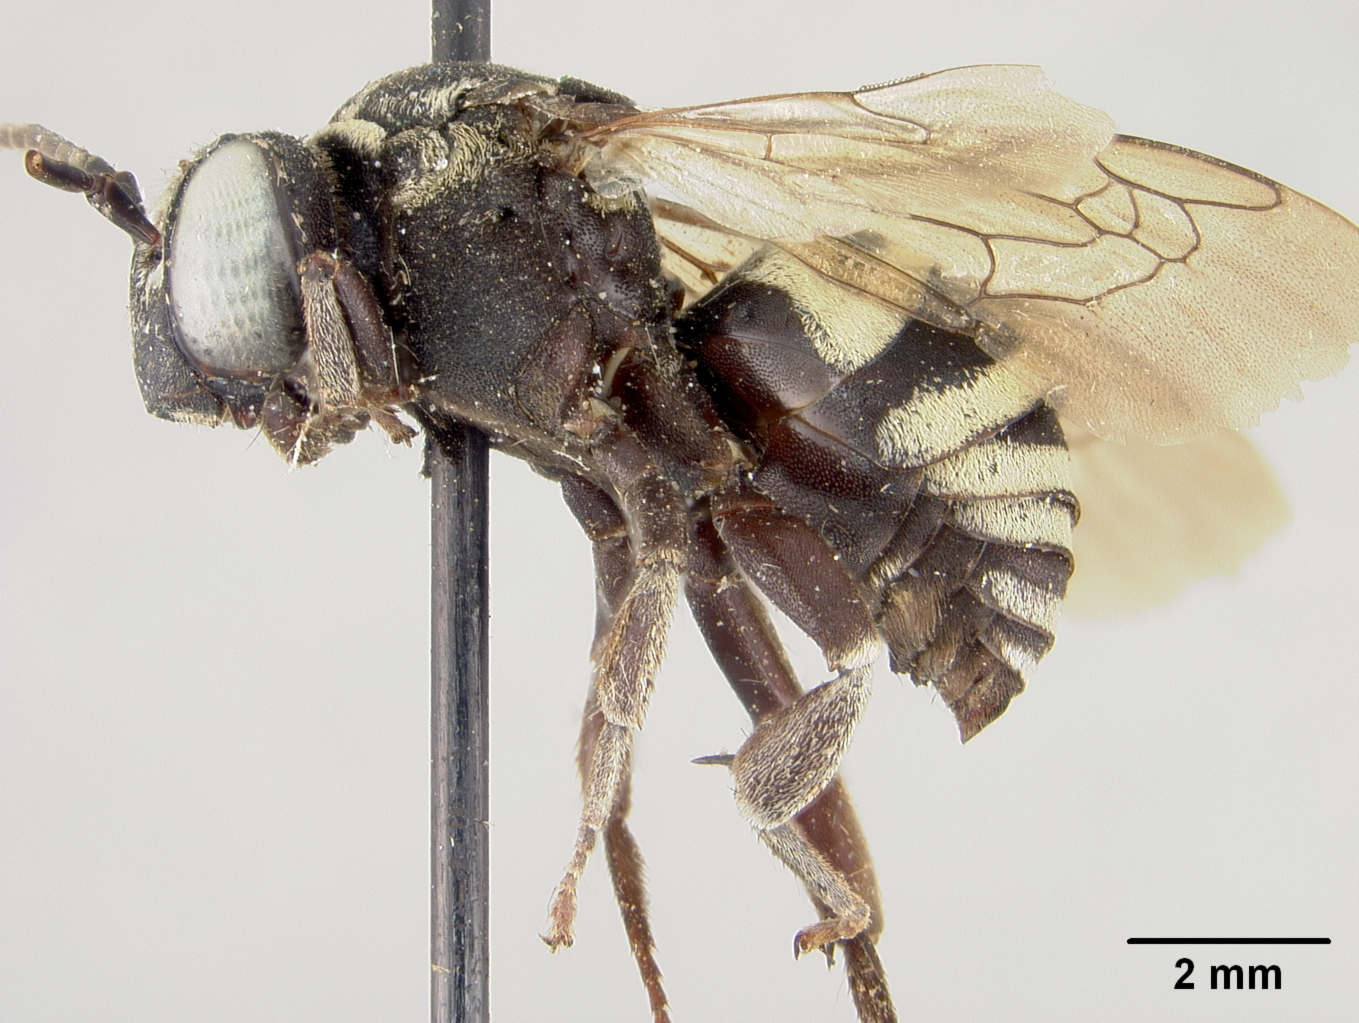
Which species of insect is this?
Triepeolus tanneri
